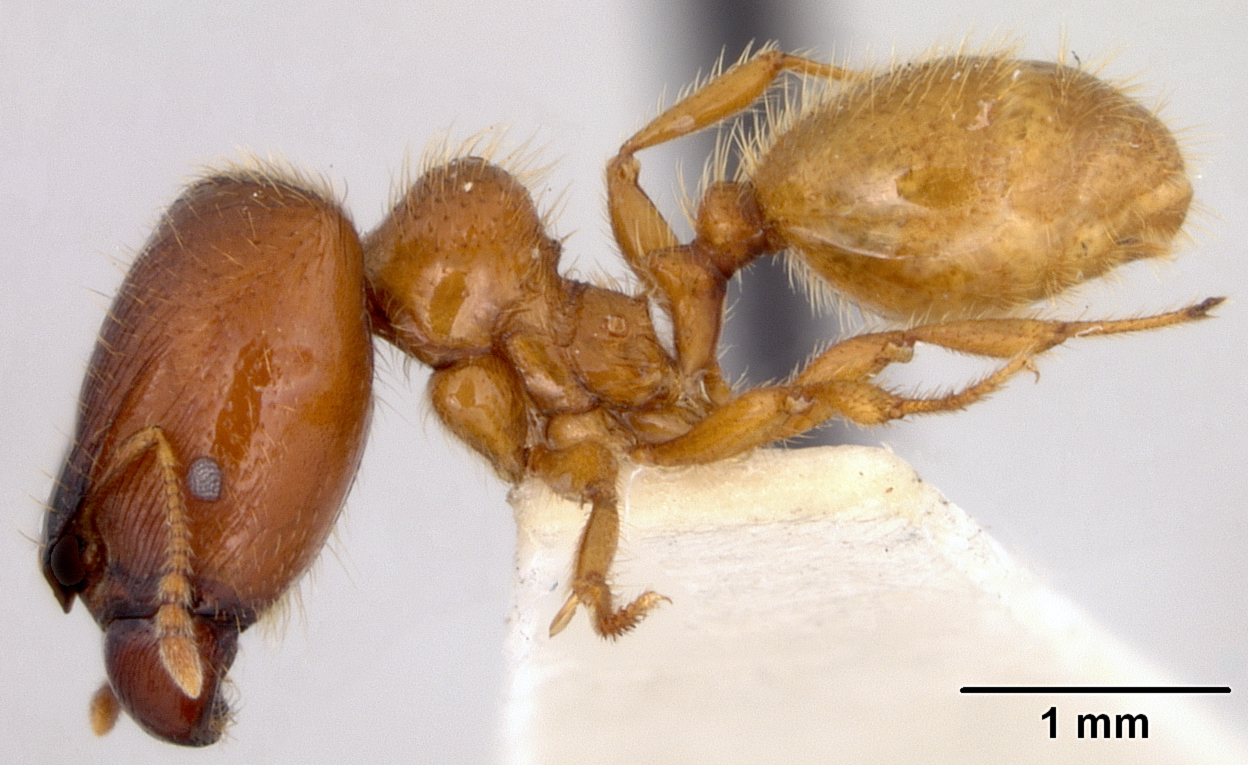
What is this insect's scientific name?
Elasmopheidole subaberrans
